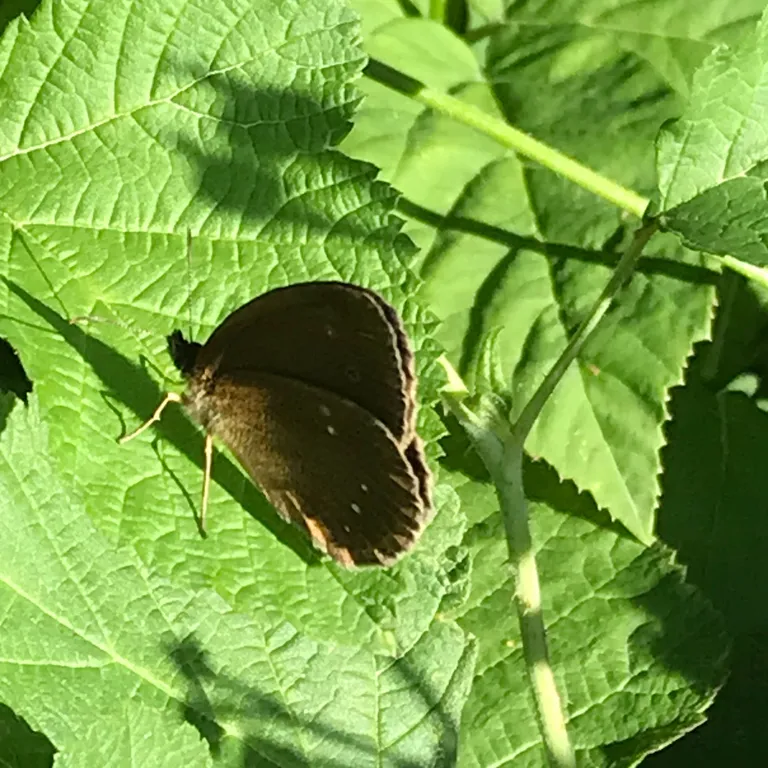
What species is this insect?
Aphantopus hyperantus
